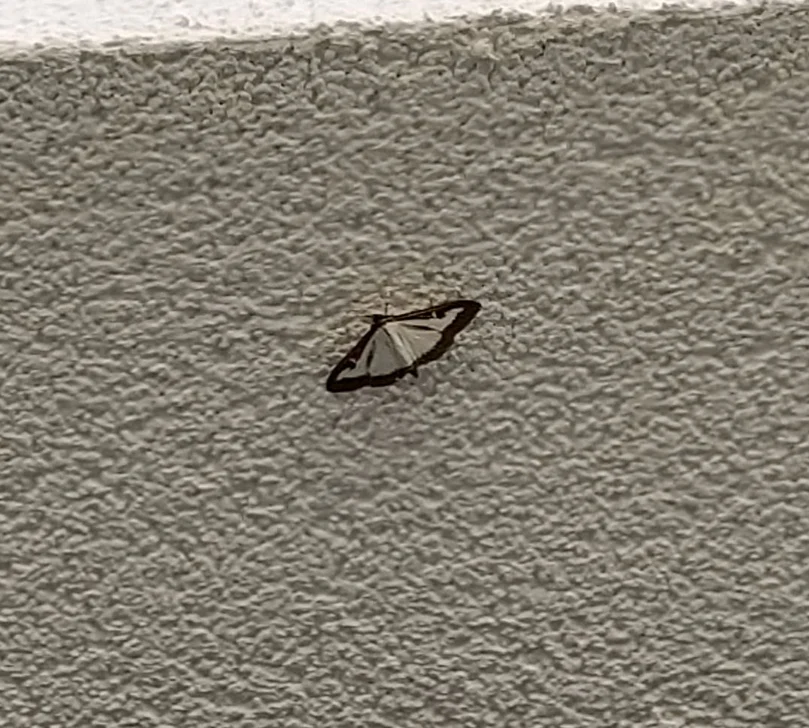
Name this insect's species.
Cydalima perspectalis
